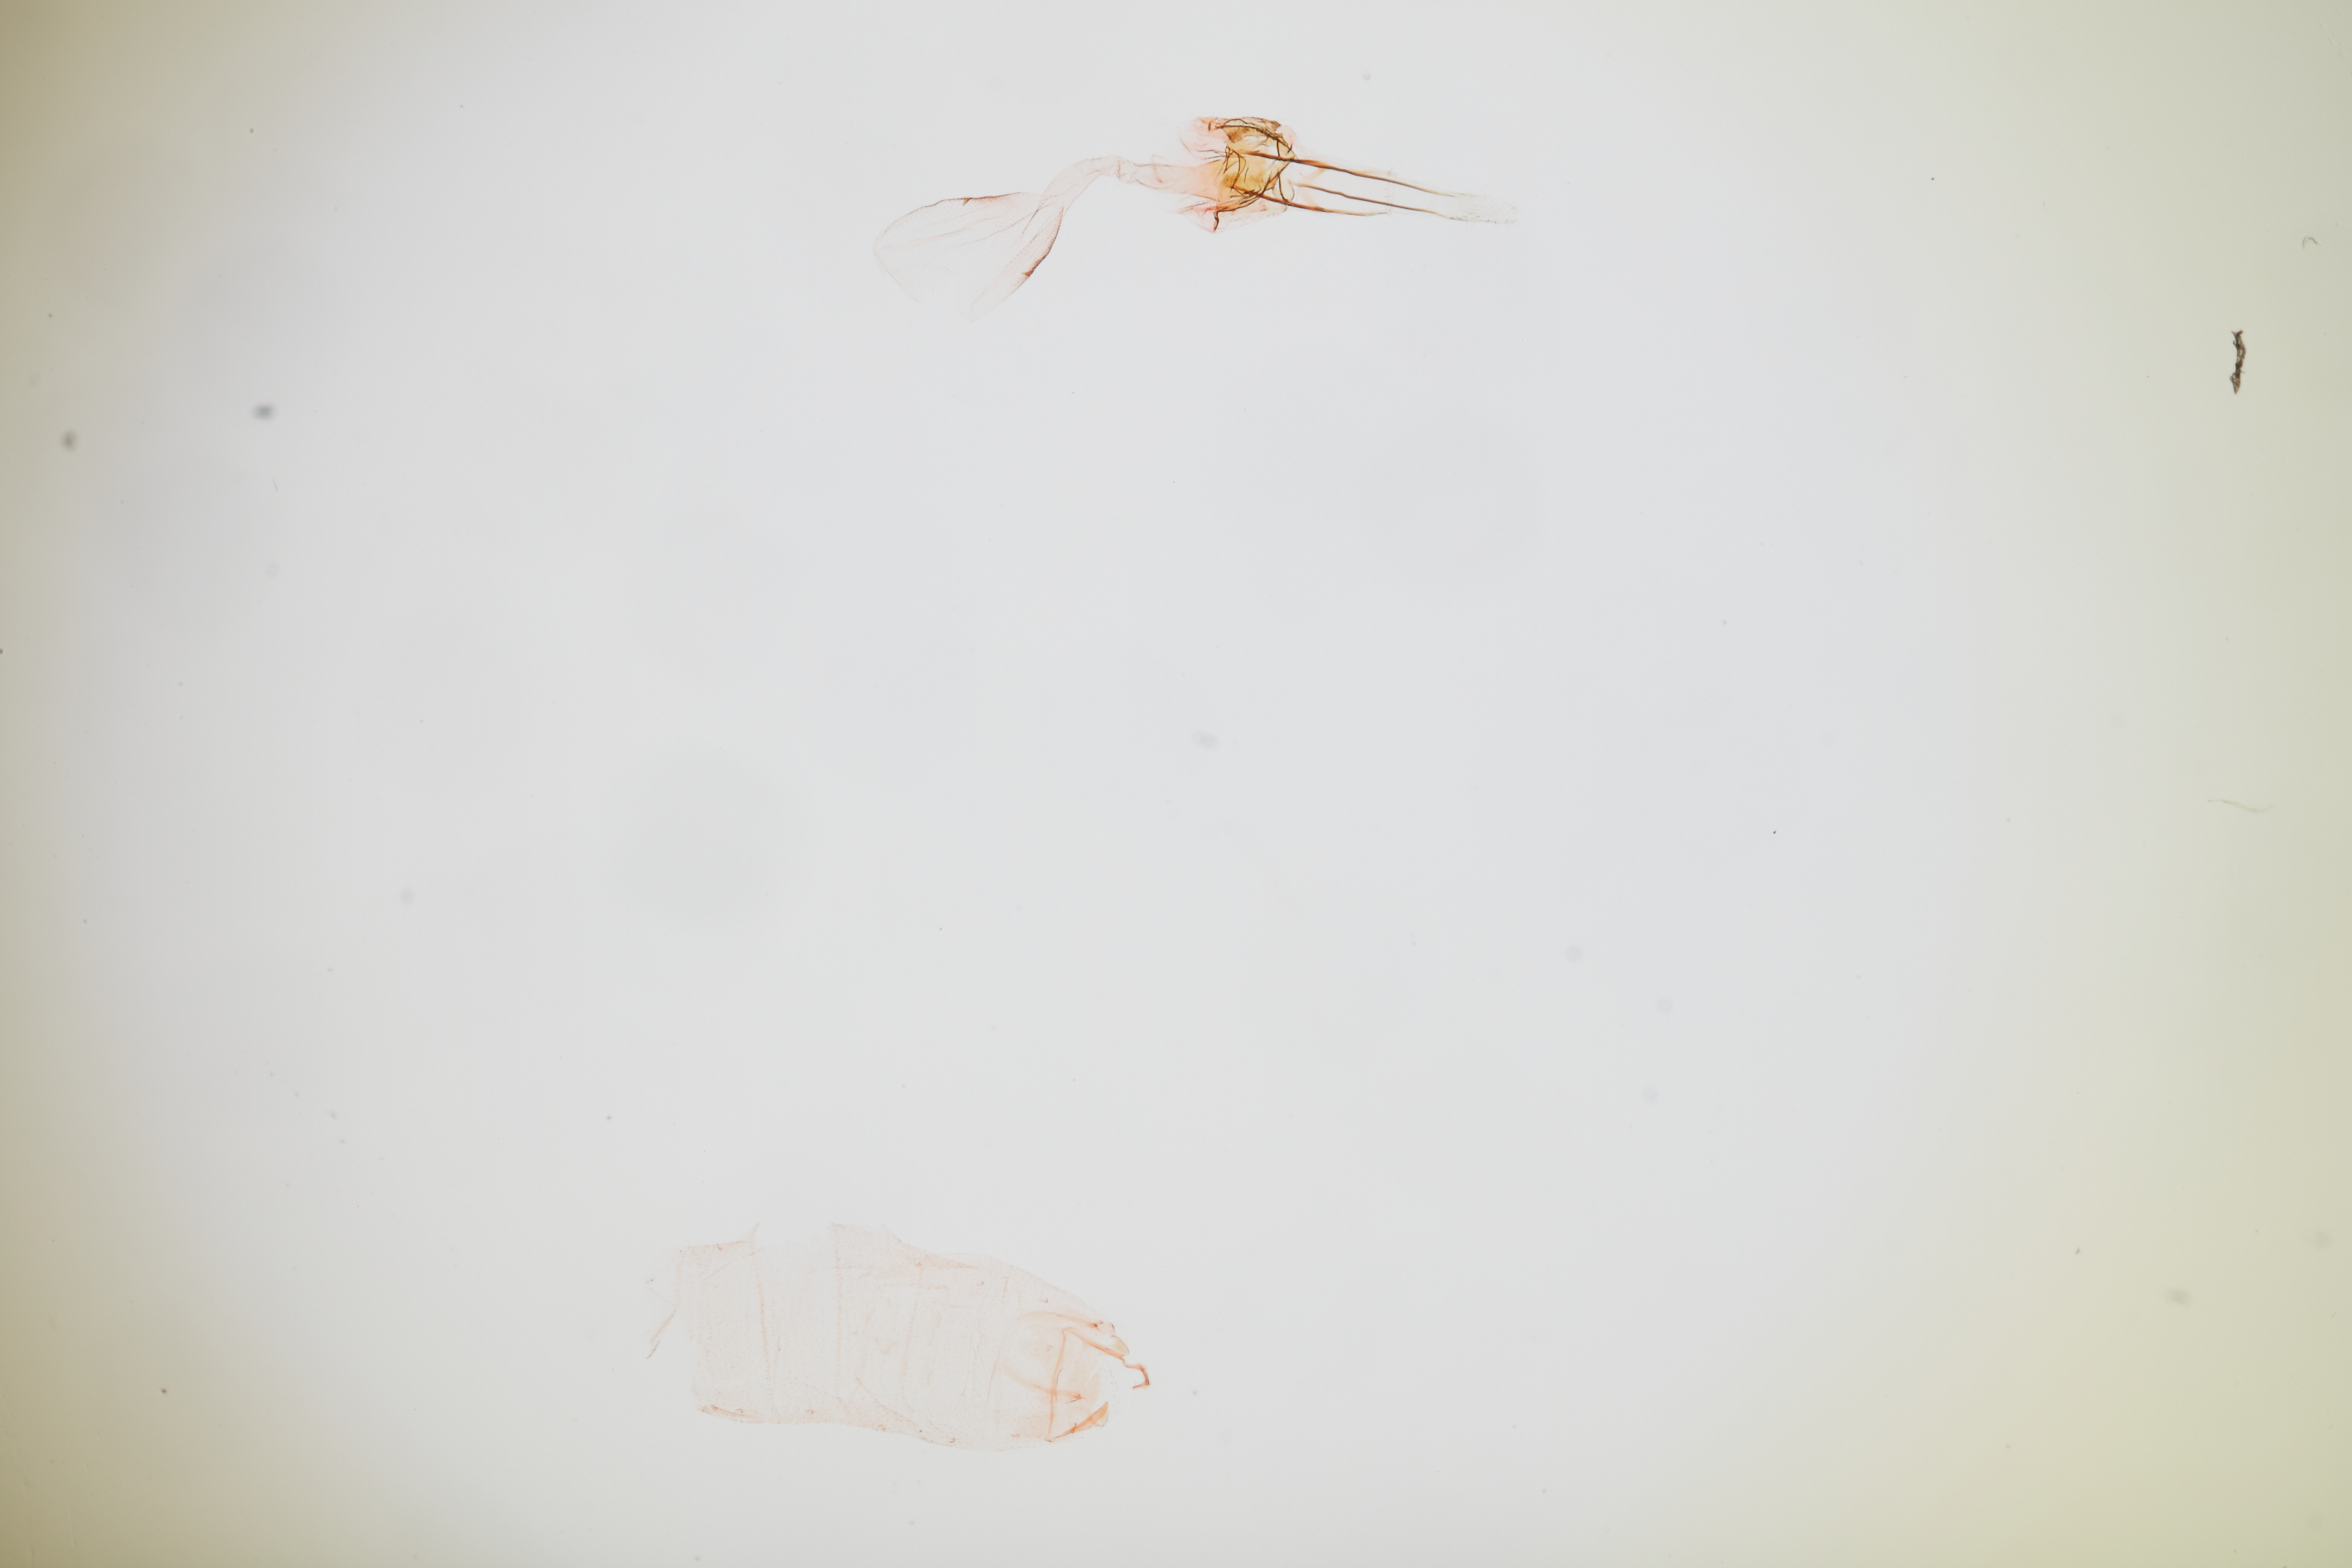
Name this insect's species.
Stilbosis placatrix (also Aeaea placatrix)
